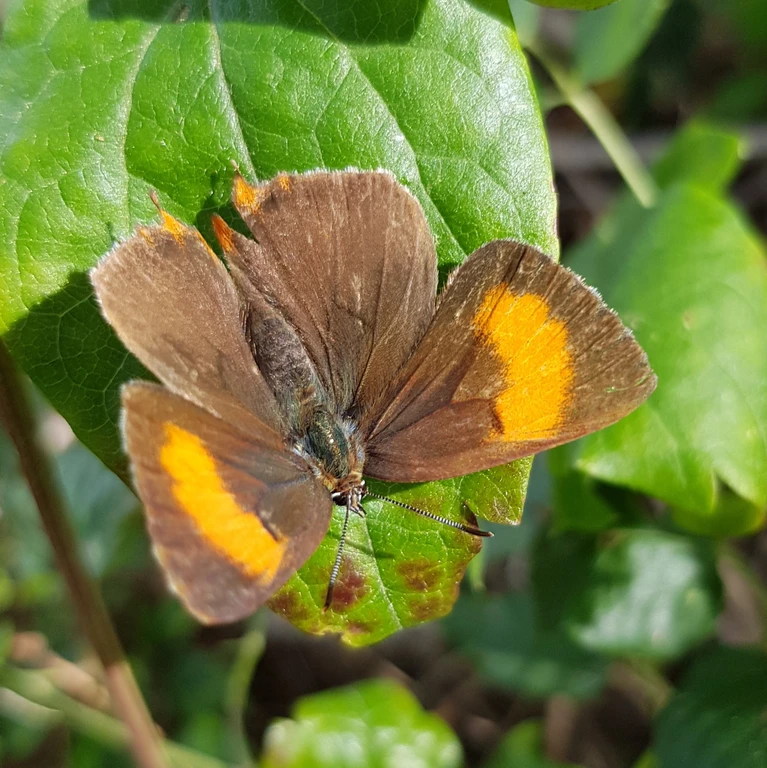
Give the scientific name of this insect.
Thecla betulae
